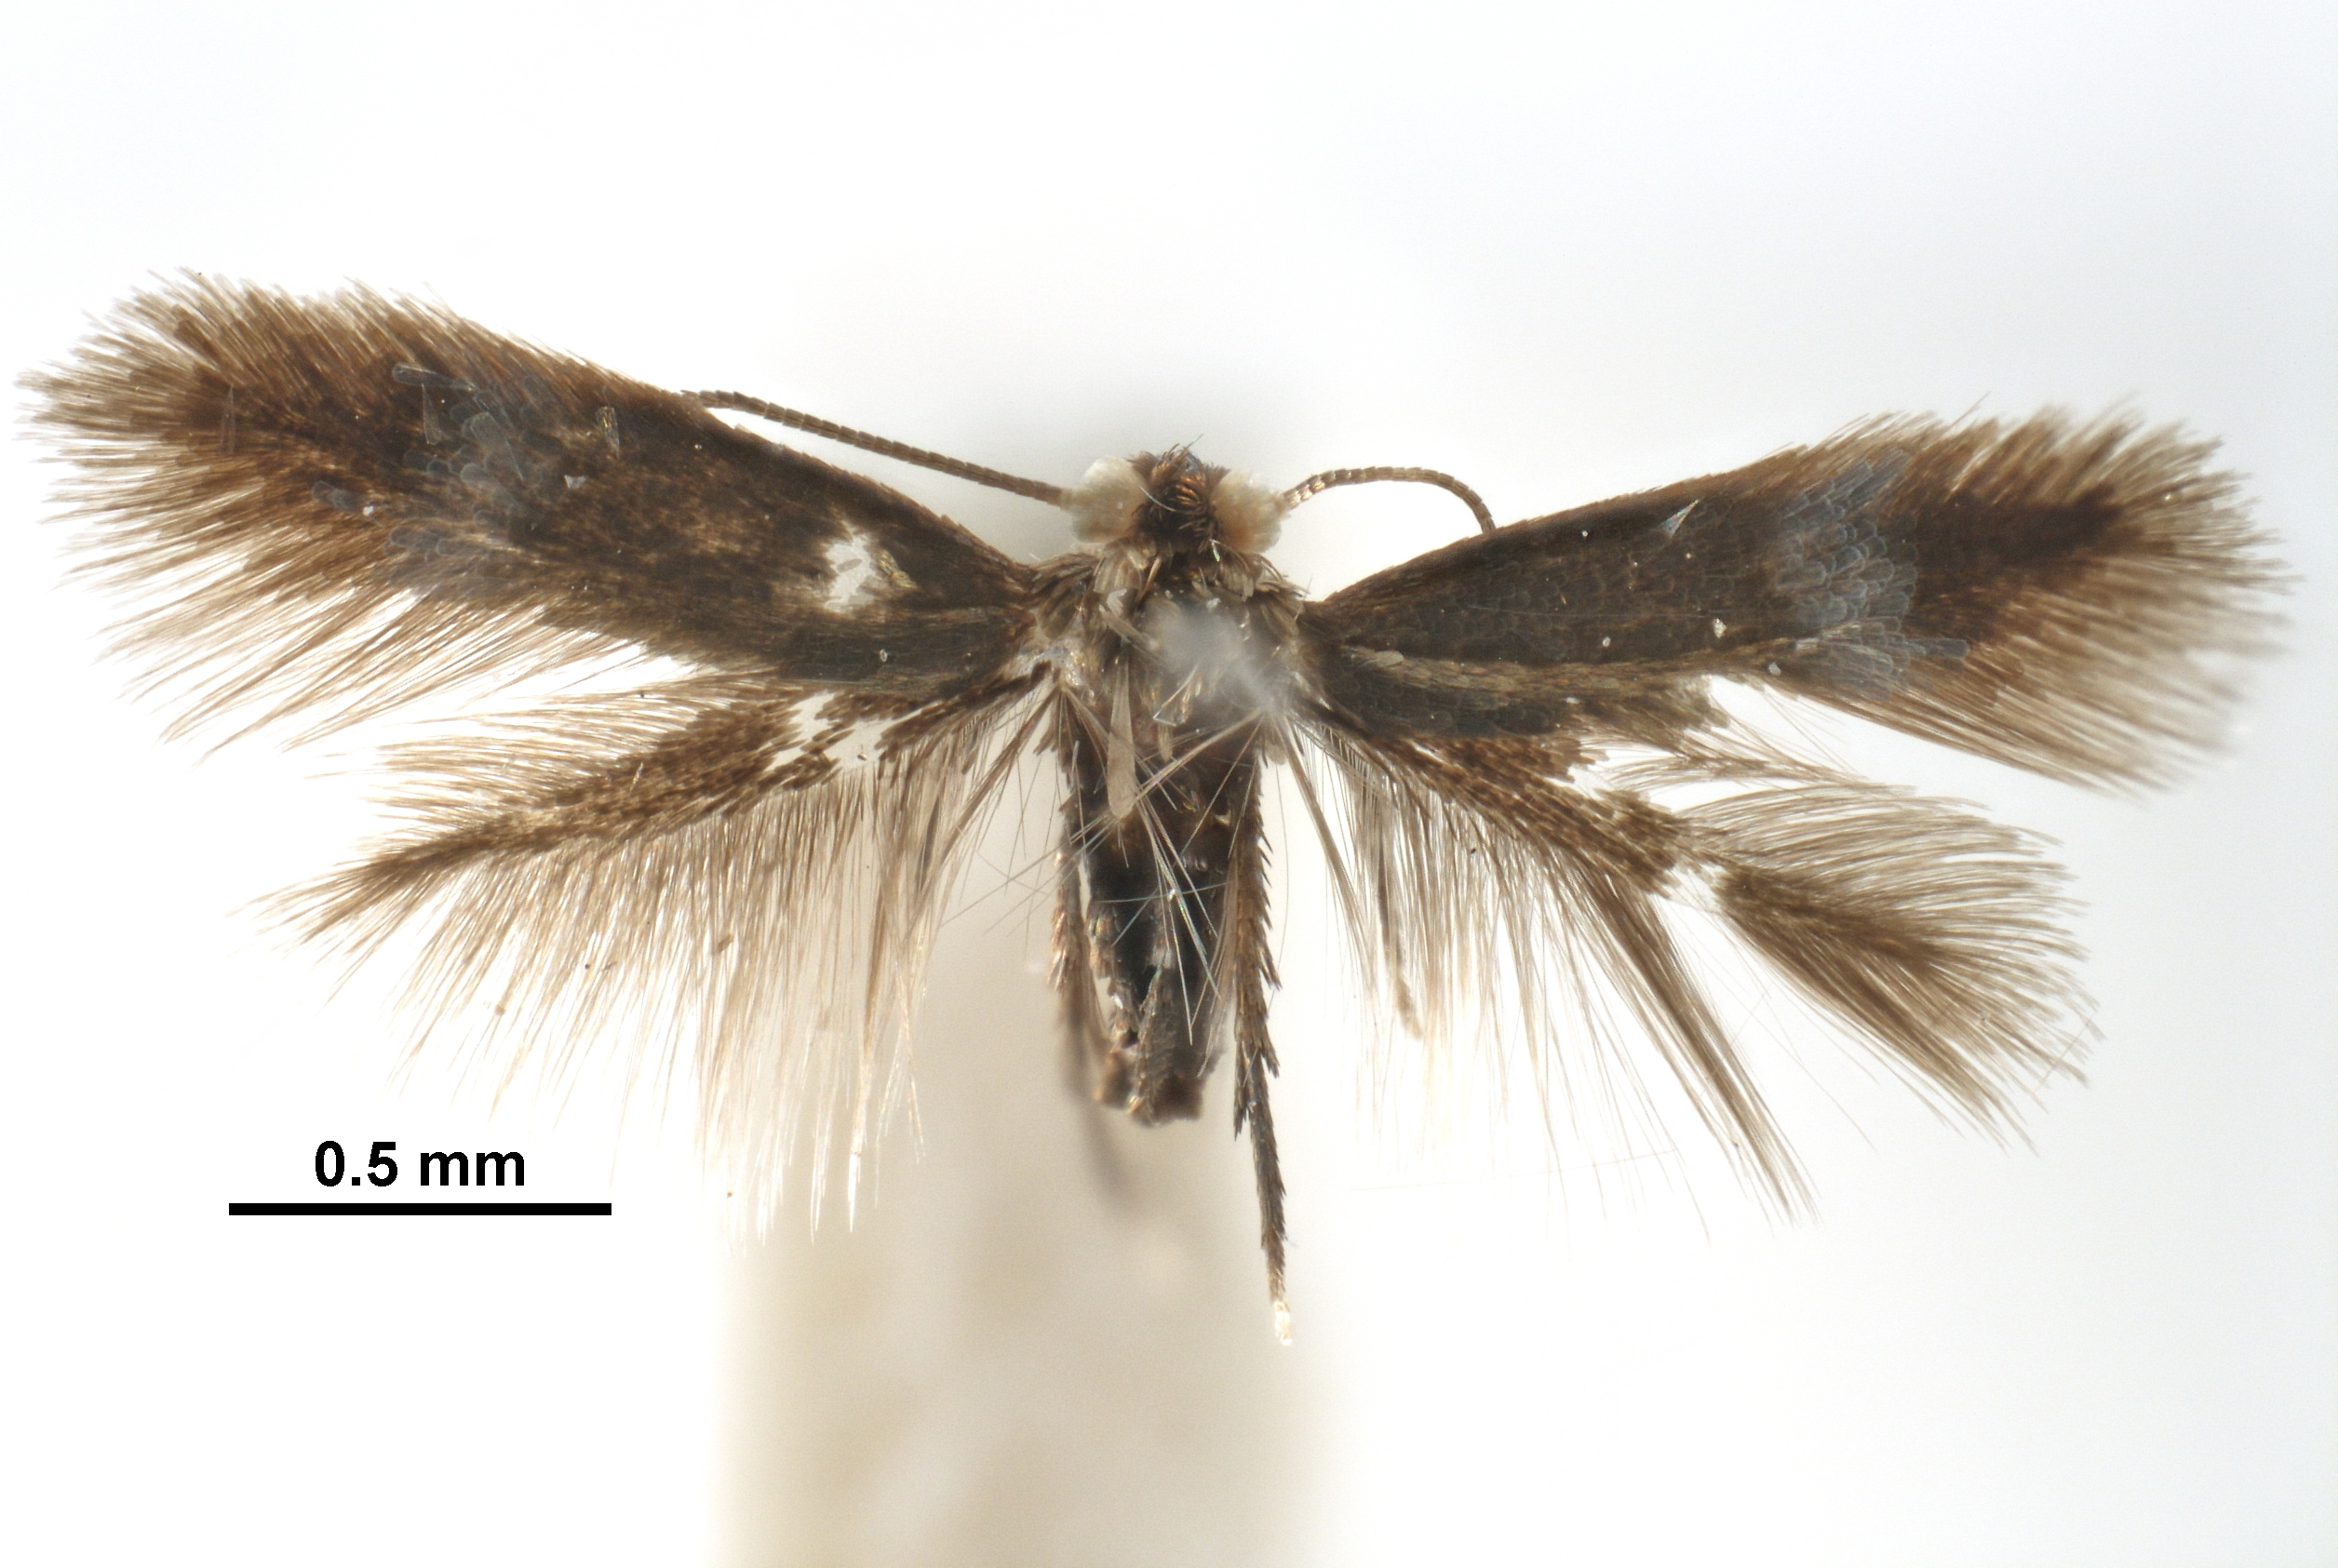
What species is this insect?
Stigmella hybnerella
